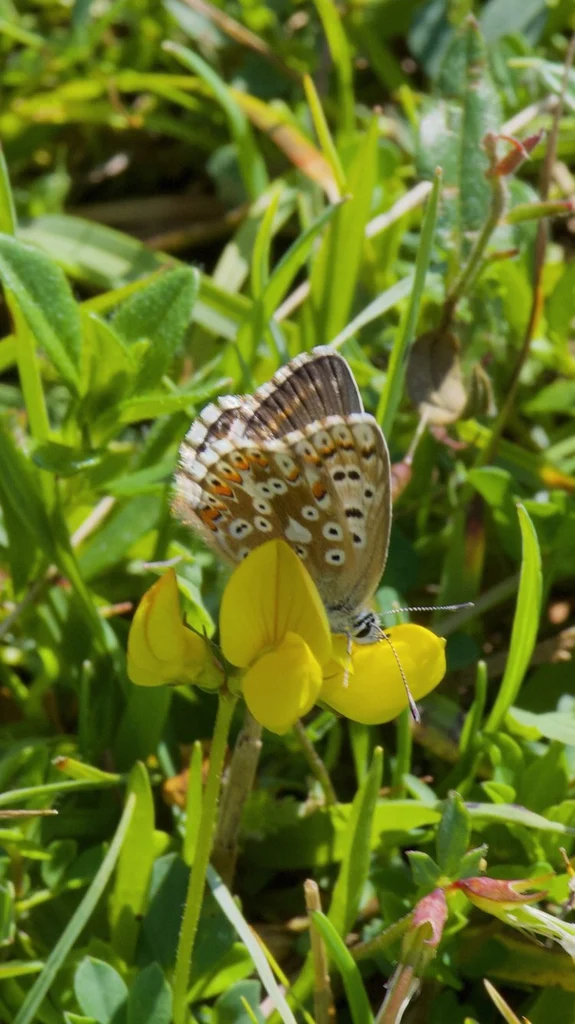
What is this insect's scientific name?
Lysandra coridon
